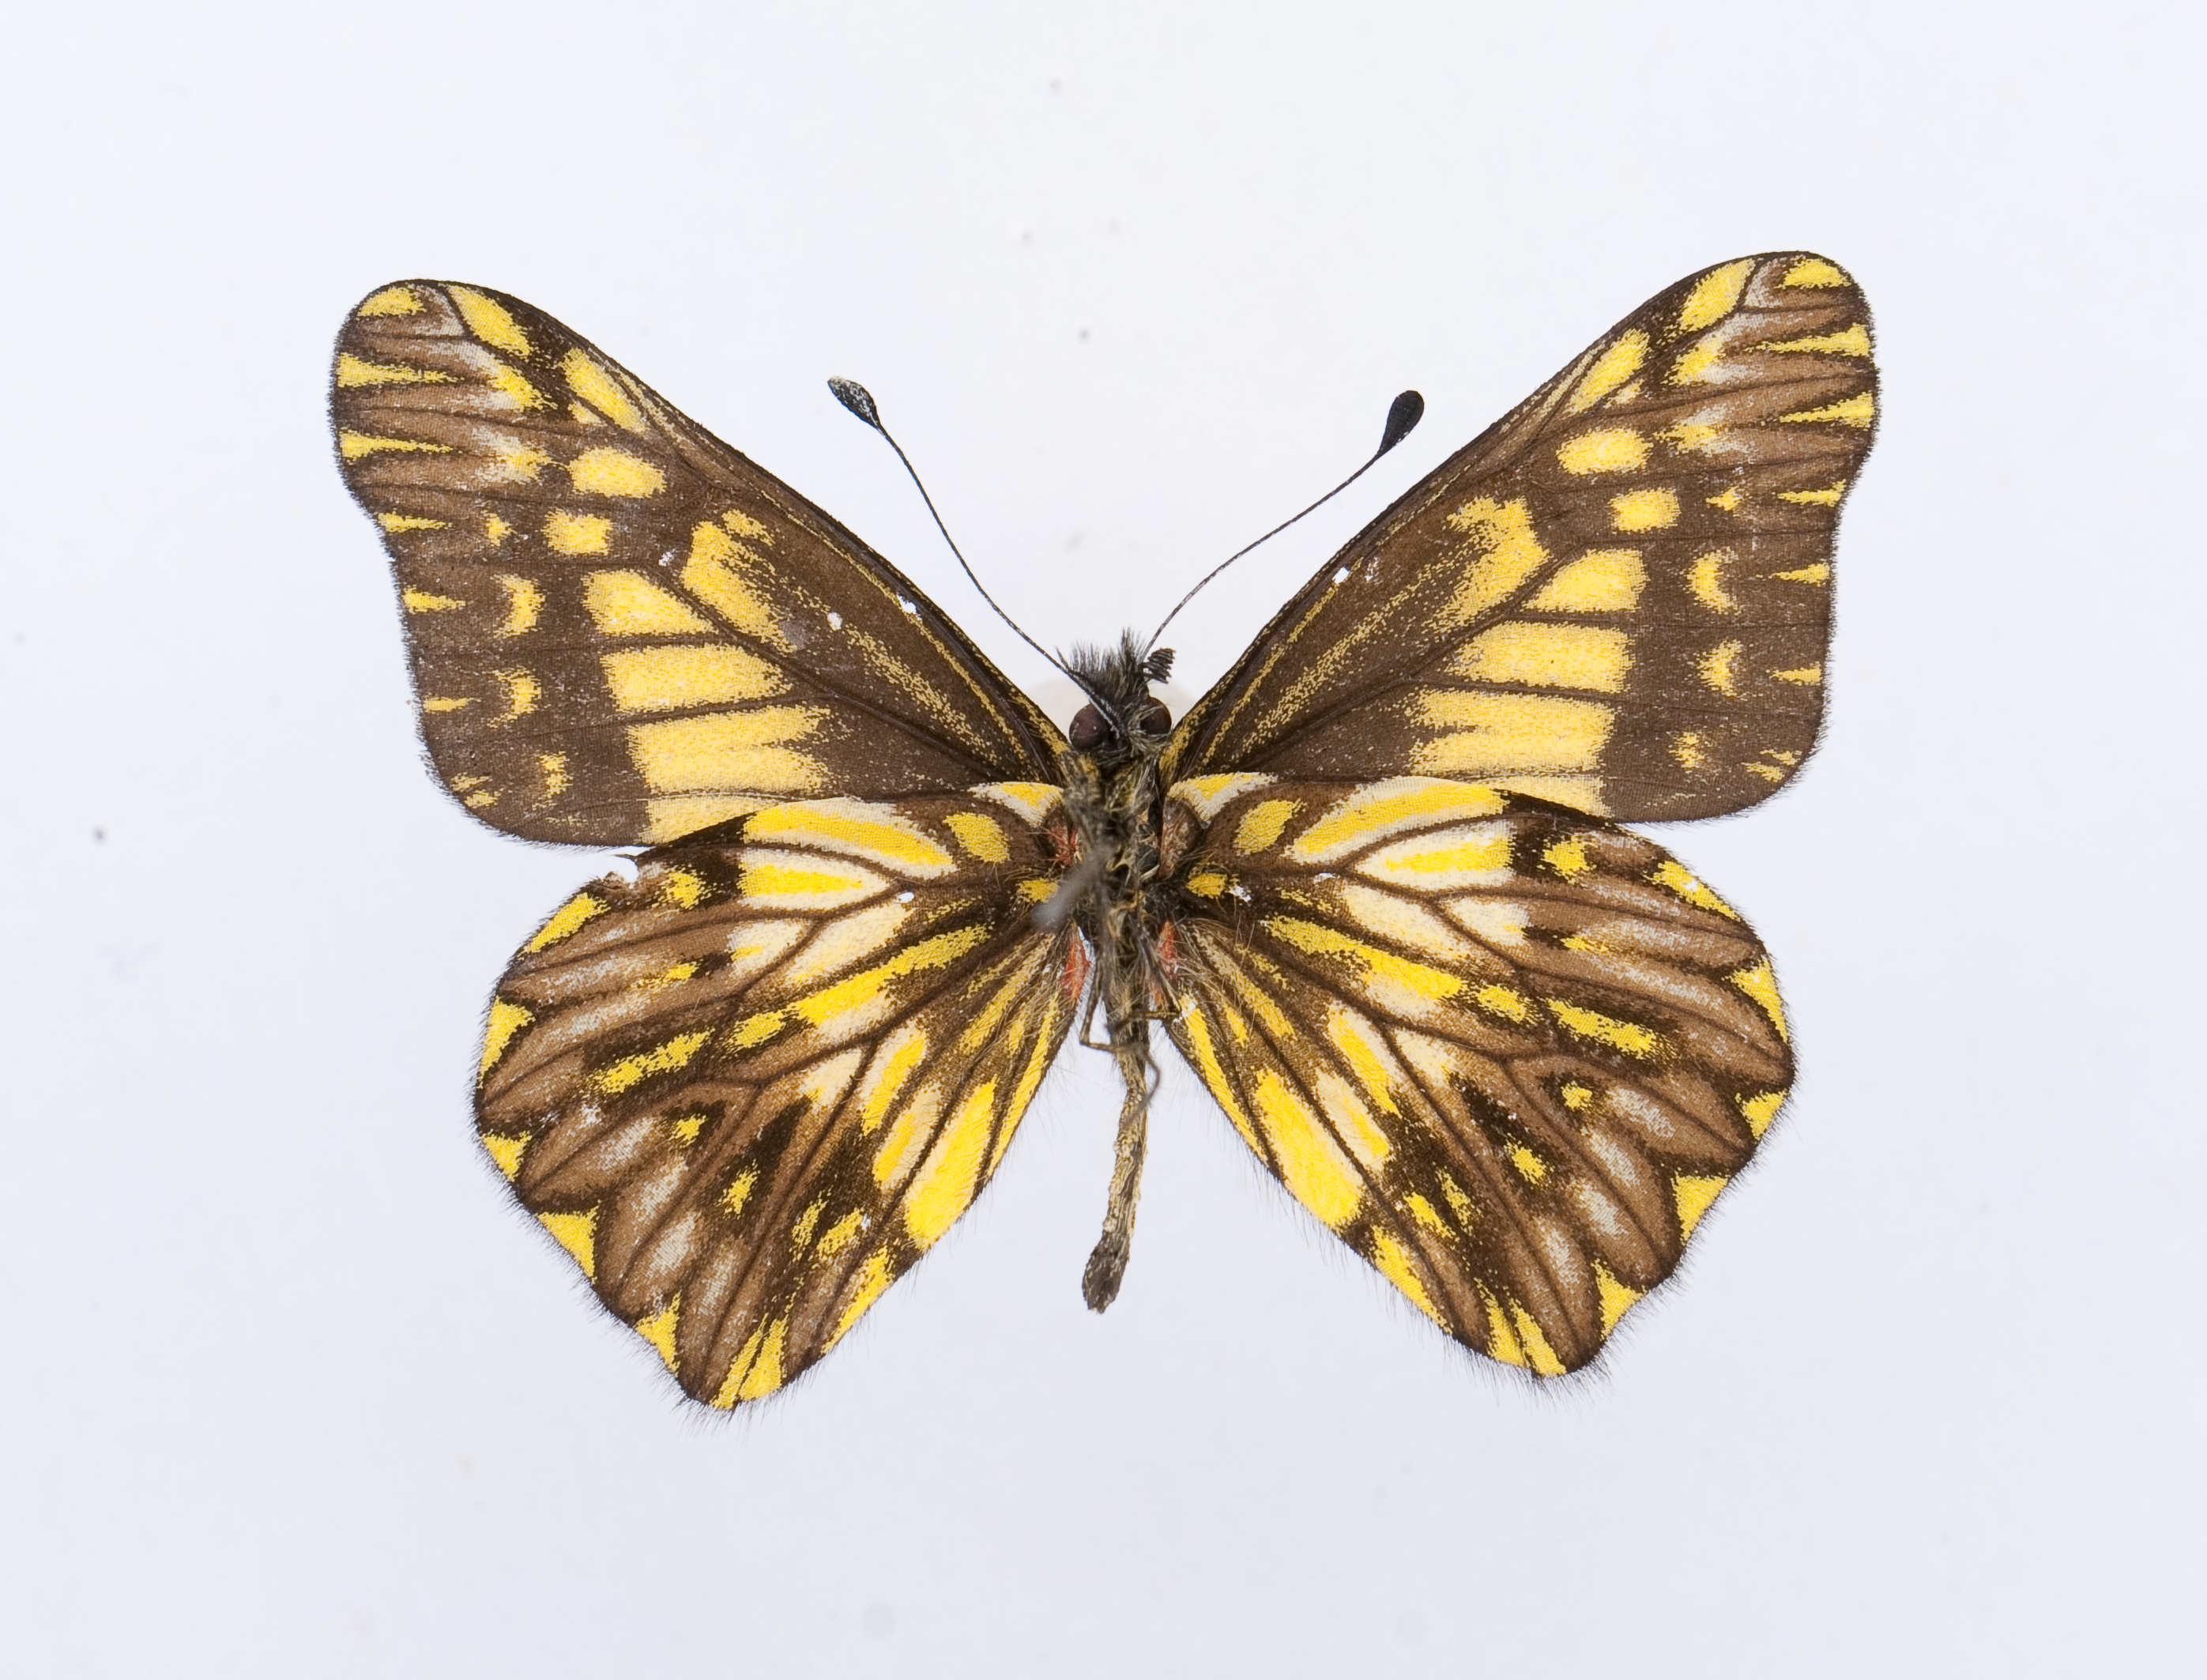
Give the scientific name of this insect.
Catasticta watkinsi
